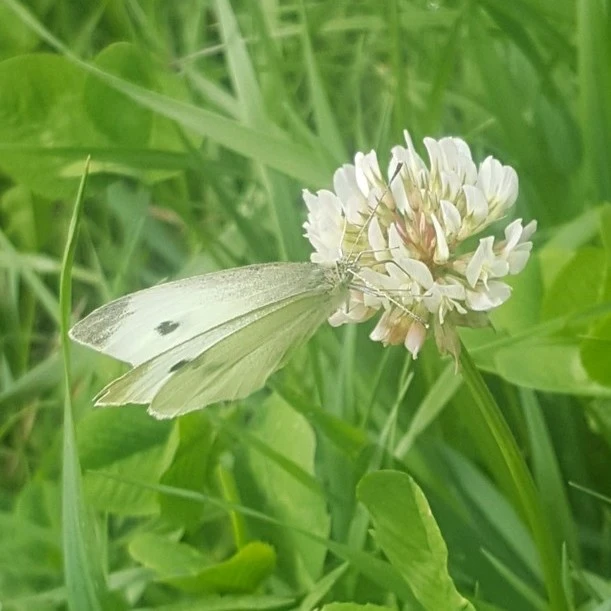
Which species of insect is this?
Pieris rapae
